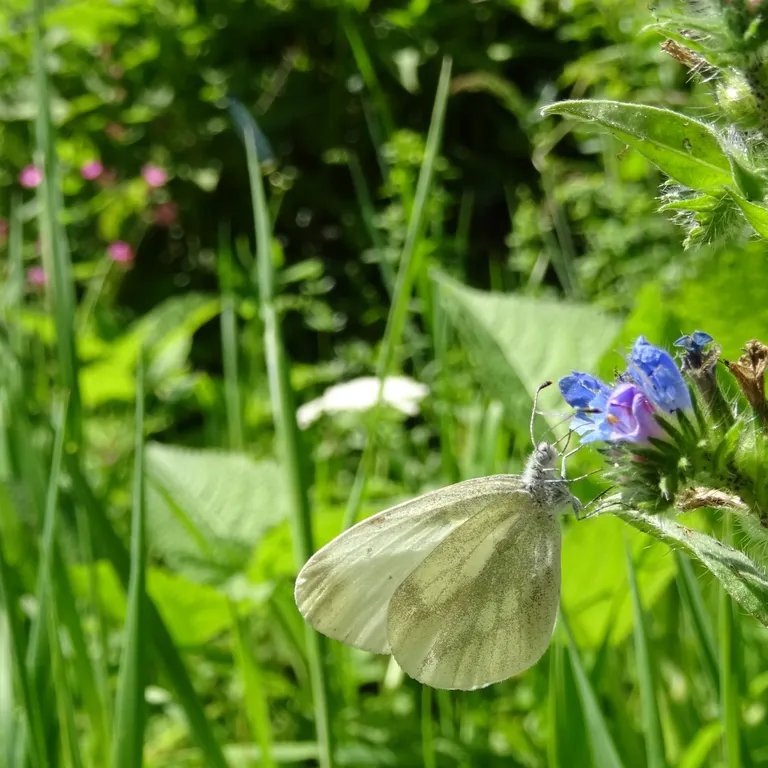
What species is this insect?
Leptidea sinapis/juvernica
